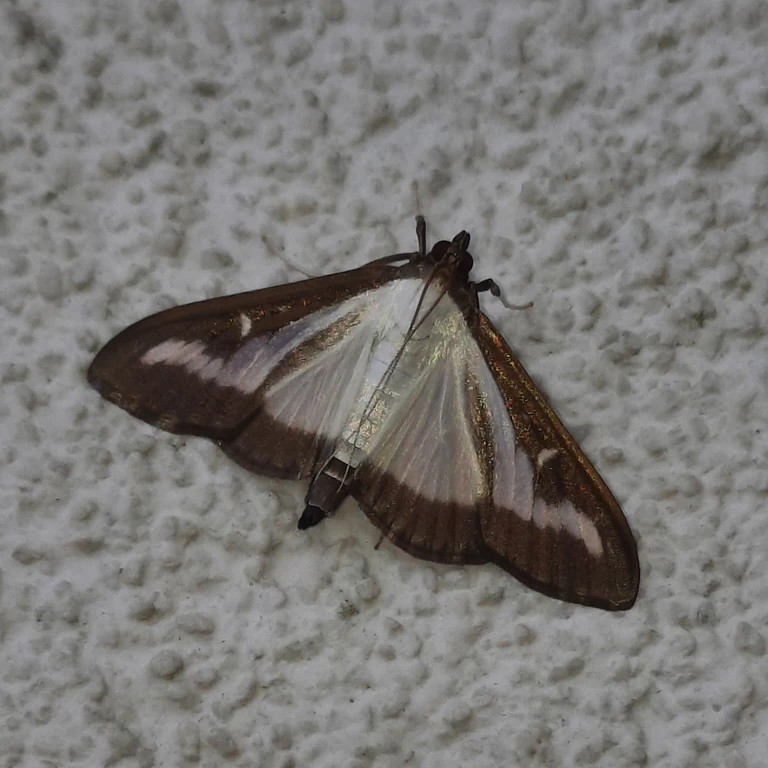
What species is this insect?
Cydalima perspectalis
